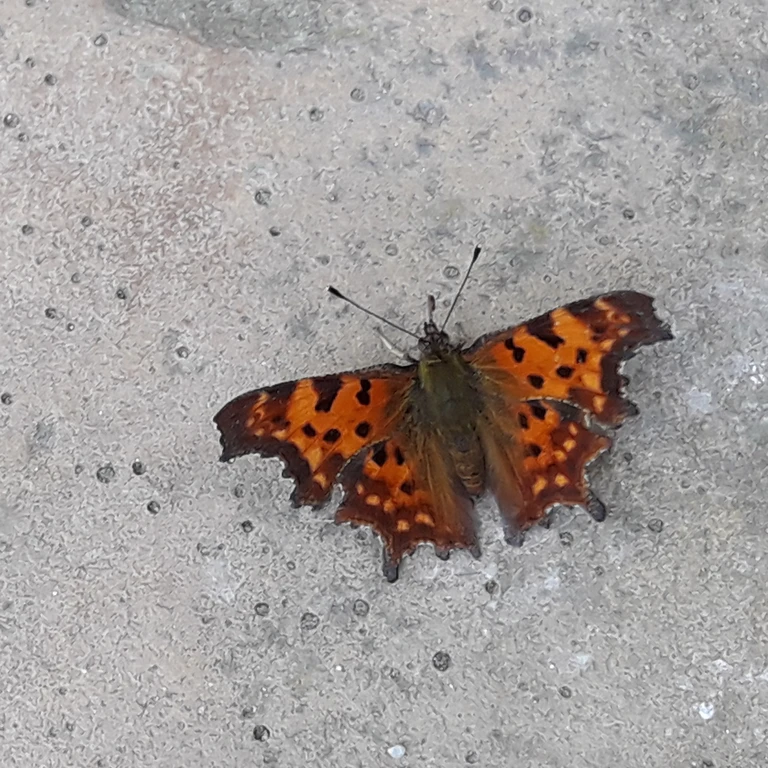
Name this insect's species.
Polygonia c-album
